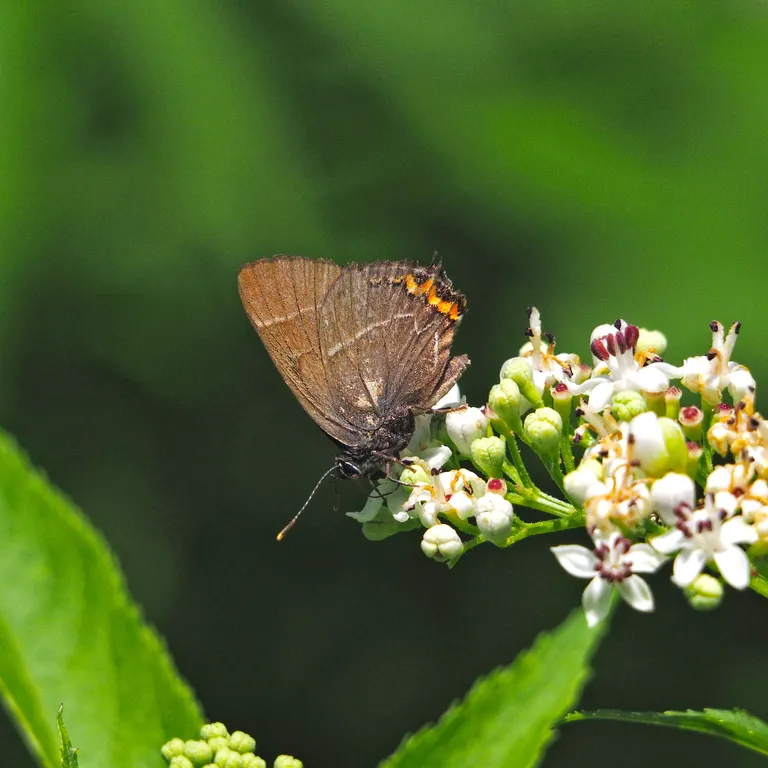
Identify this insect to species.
Satyrium w-album
